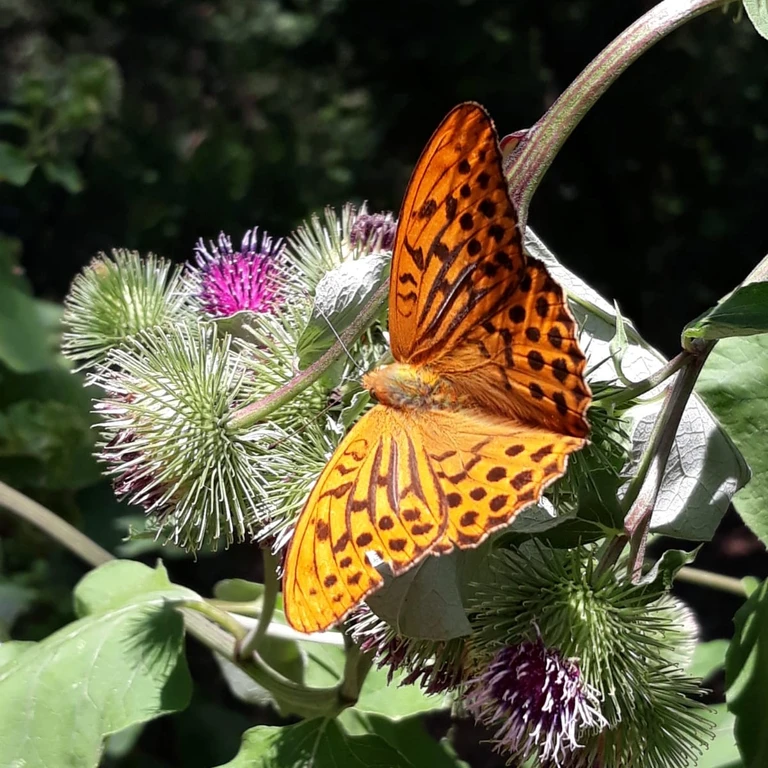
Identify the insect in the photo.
Argynnis paphia
